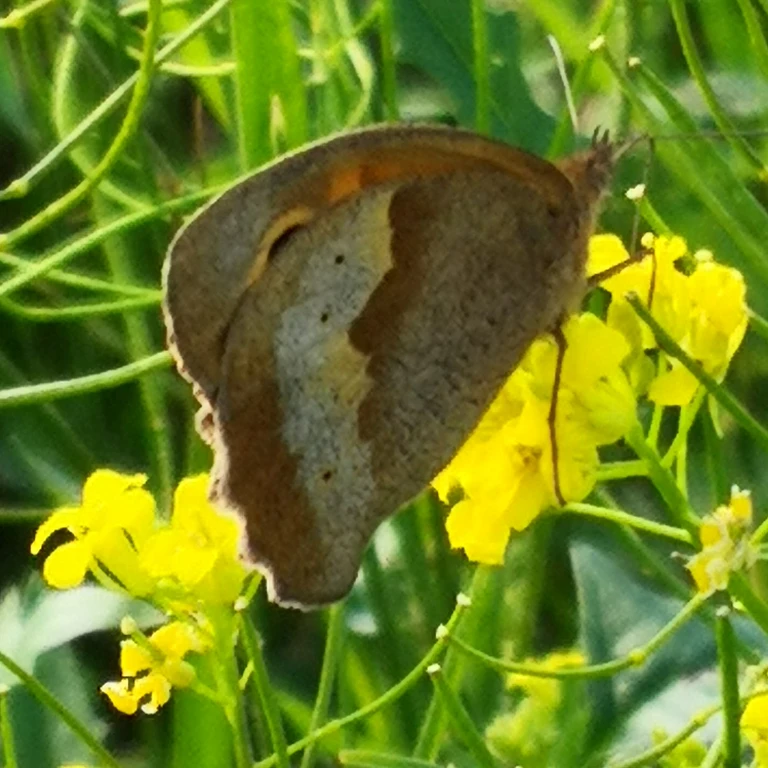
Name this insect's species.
Maniola jurtina
